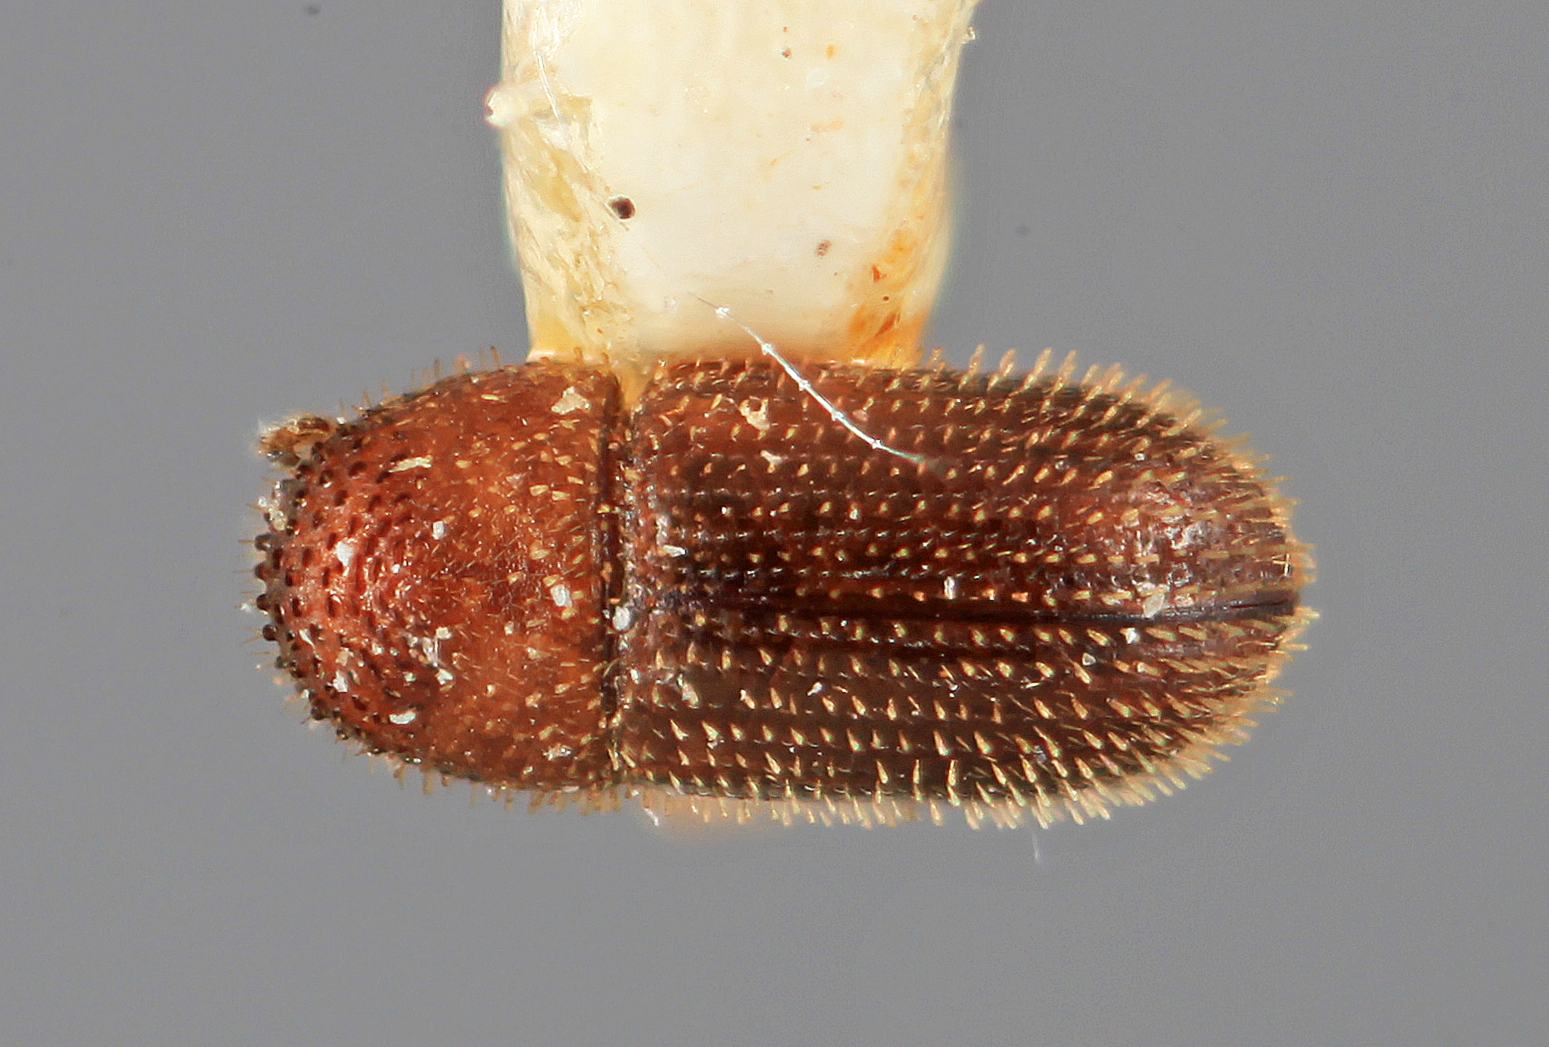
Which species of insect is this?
Hypothenemus suspectus
